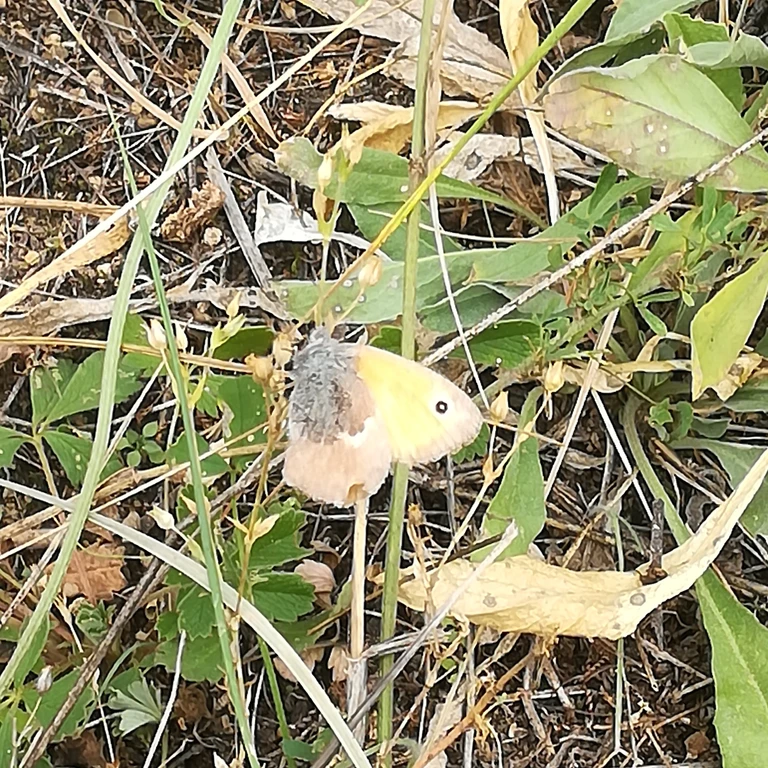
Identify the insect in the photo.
Coenonympha pamphilus
